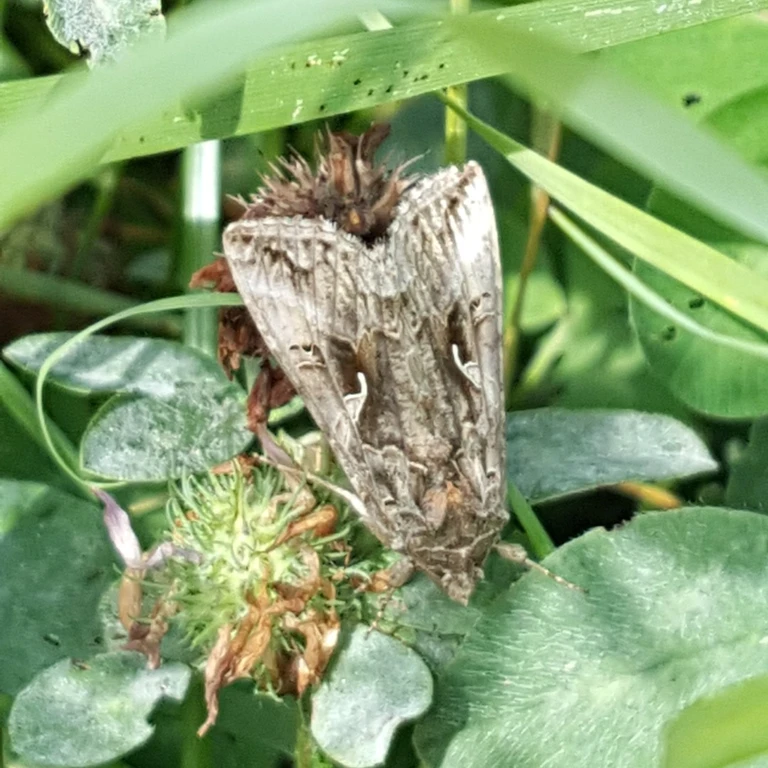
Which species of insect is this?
Autographa gamma
